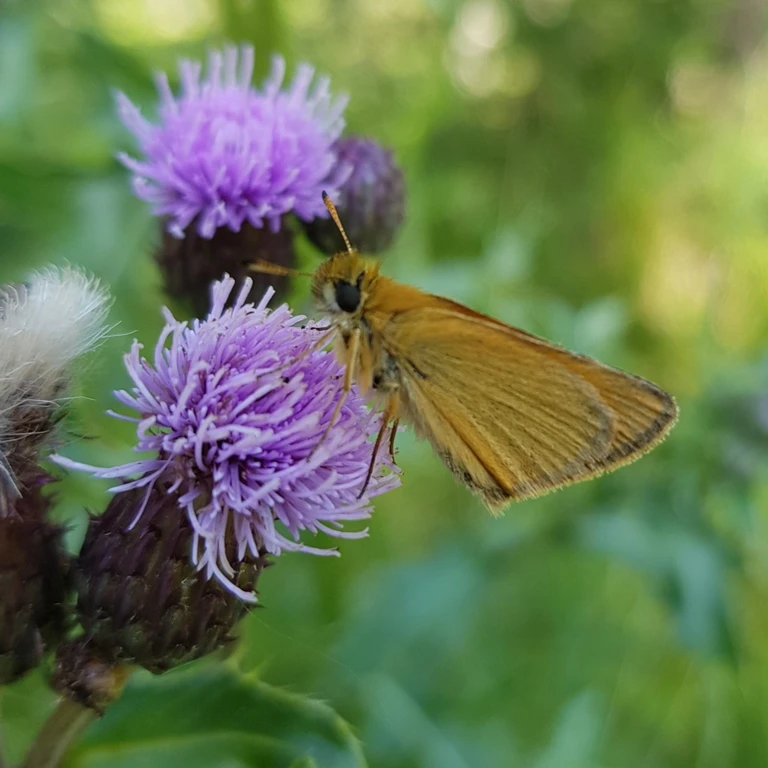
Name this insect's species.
Thymelicus lineola
